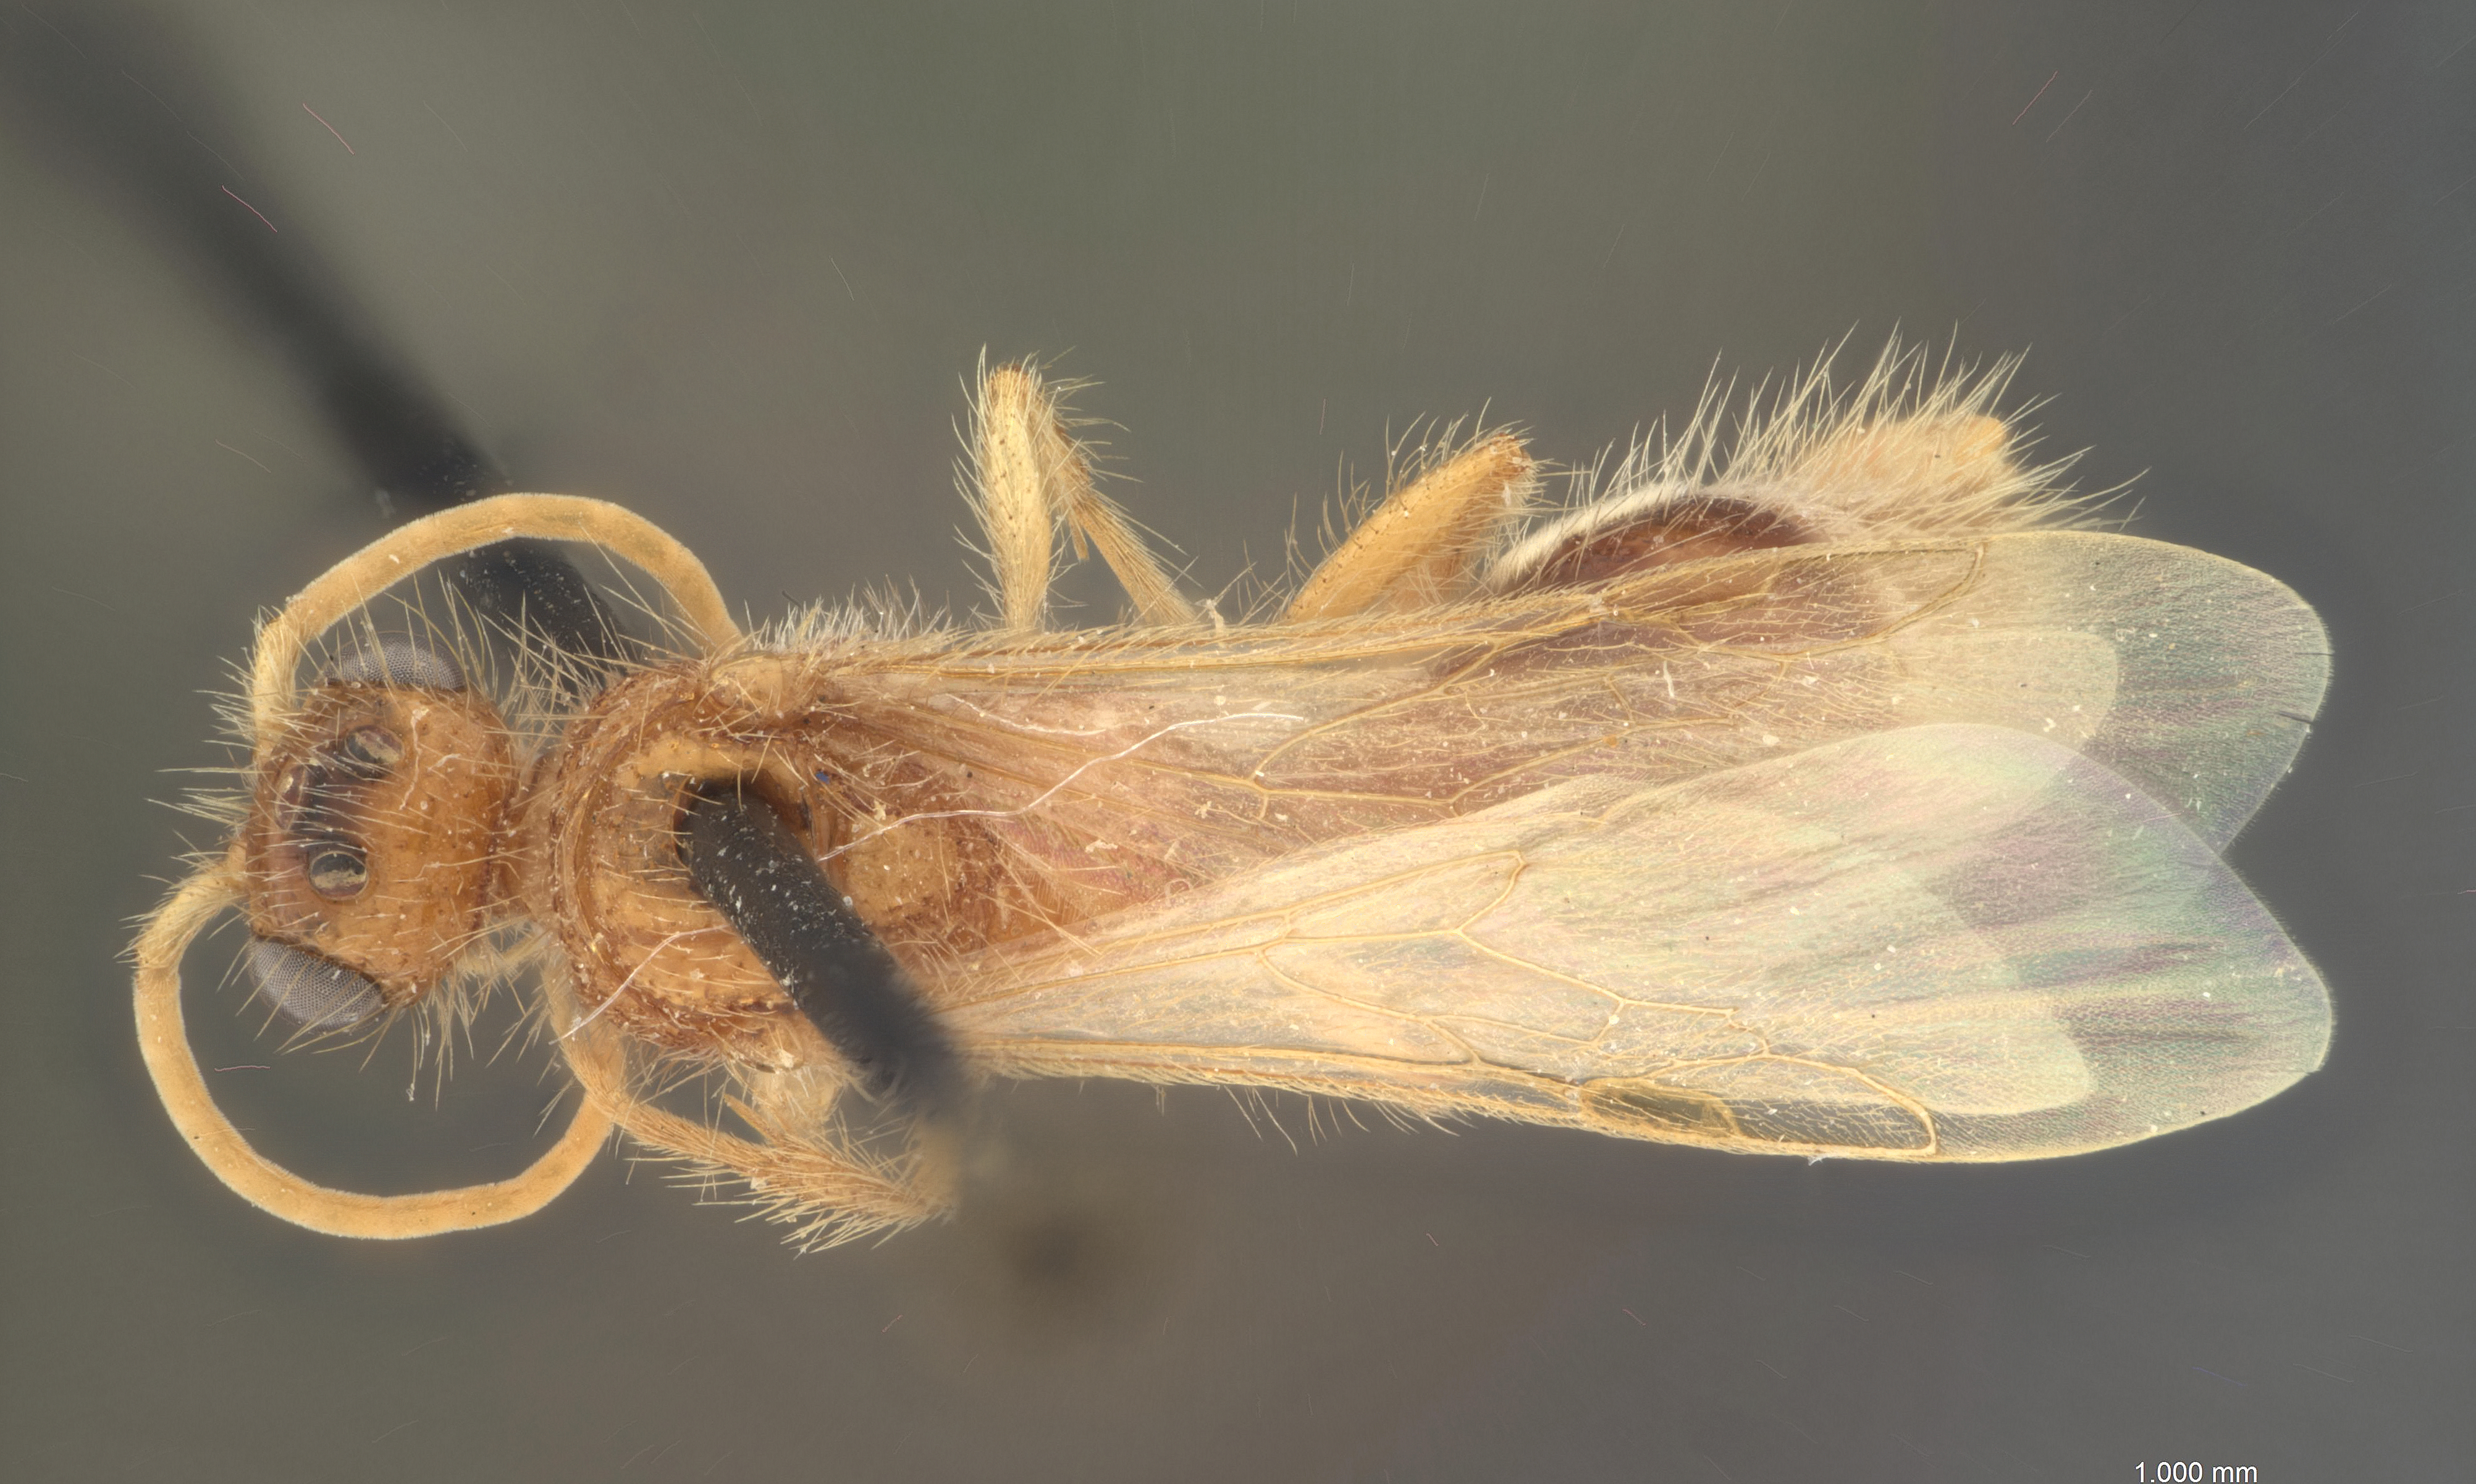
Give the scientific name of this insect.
Odontophotopsis microdonta
